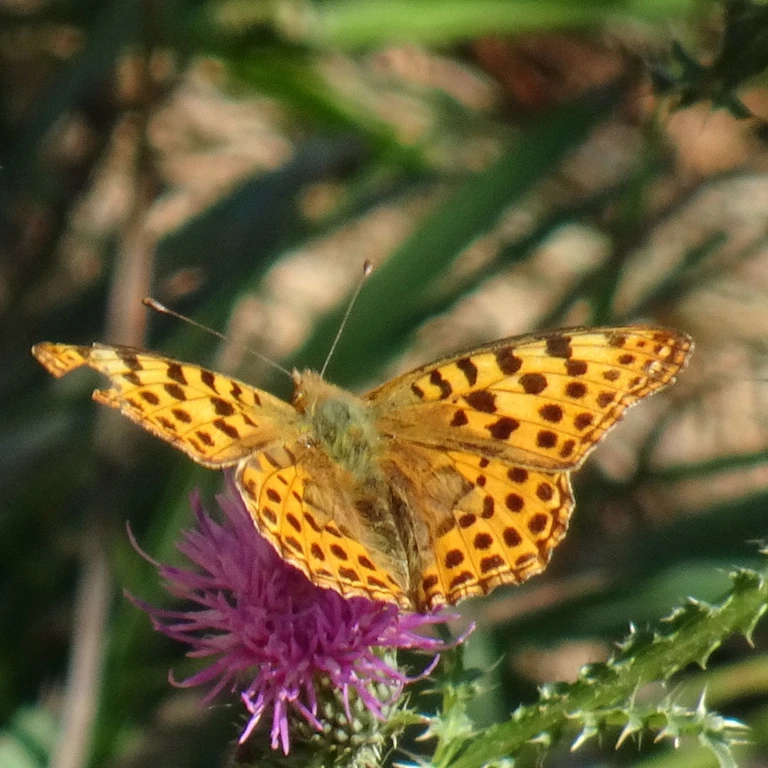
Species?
Issoria lathonia
